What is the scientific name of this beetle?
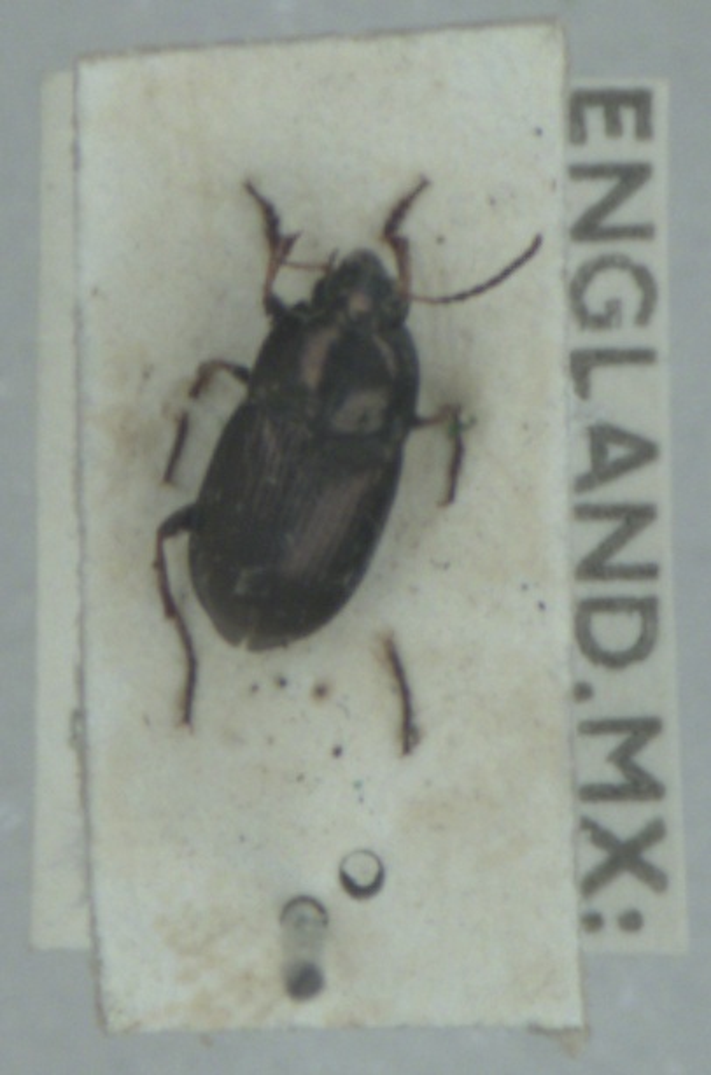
Amara plebeja
